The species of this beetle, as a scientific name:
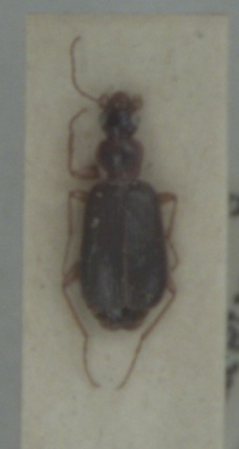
Dromius agilis
